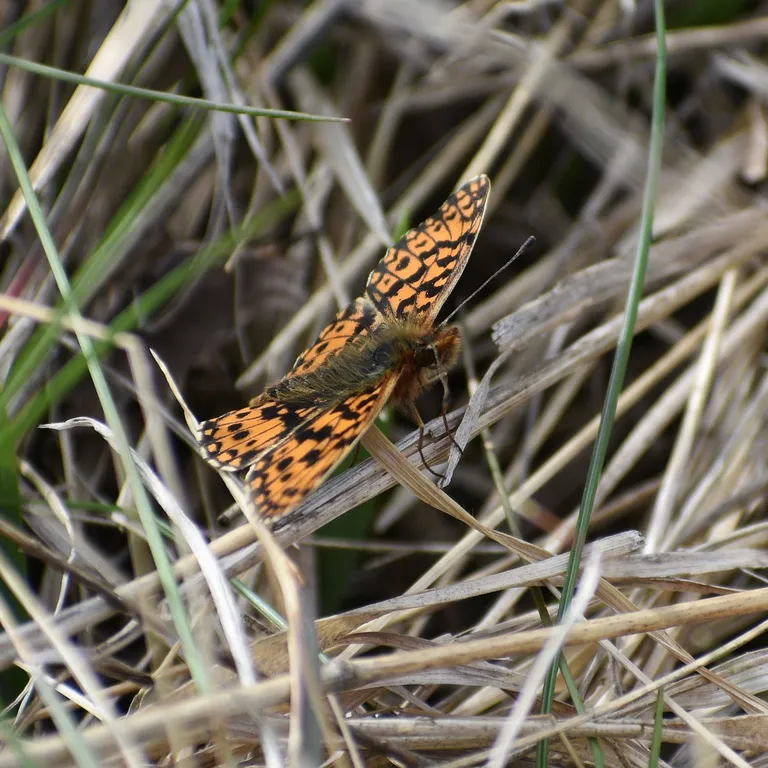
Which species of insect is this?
Boloria dia
